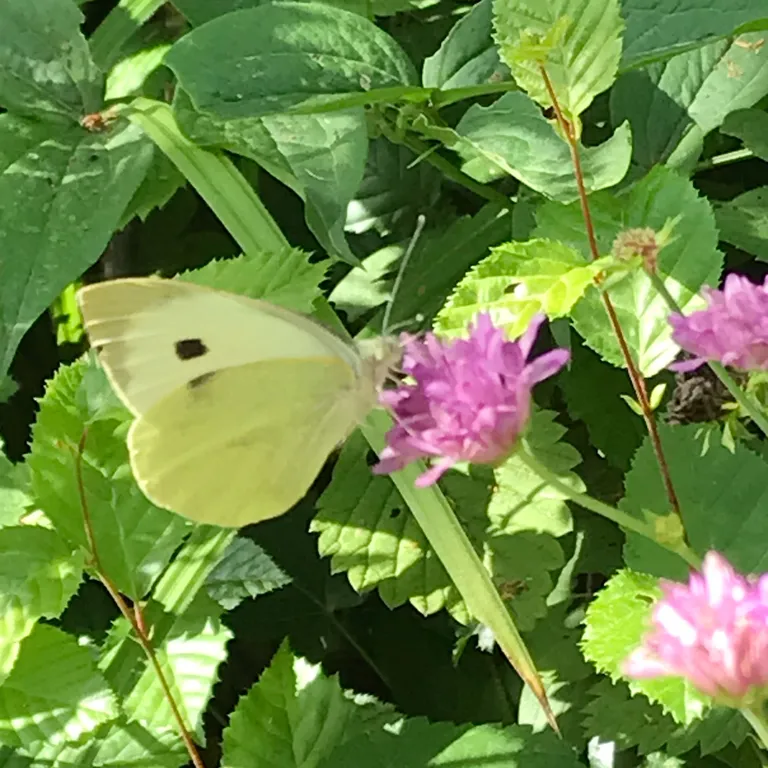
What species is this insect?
Pieris brassicae
